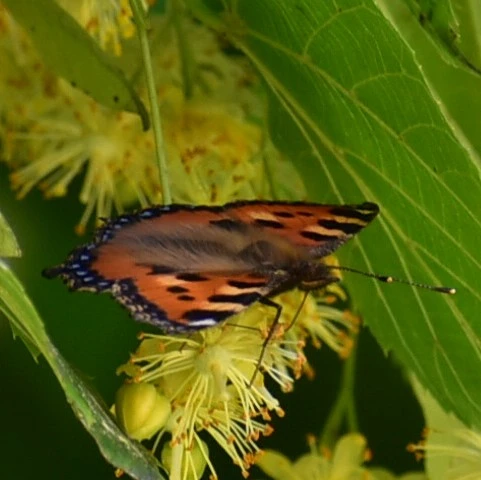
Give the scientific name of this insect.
Aglais urticae
